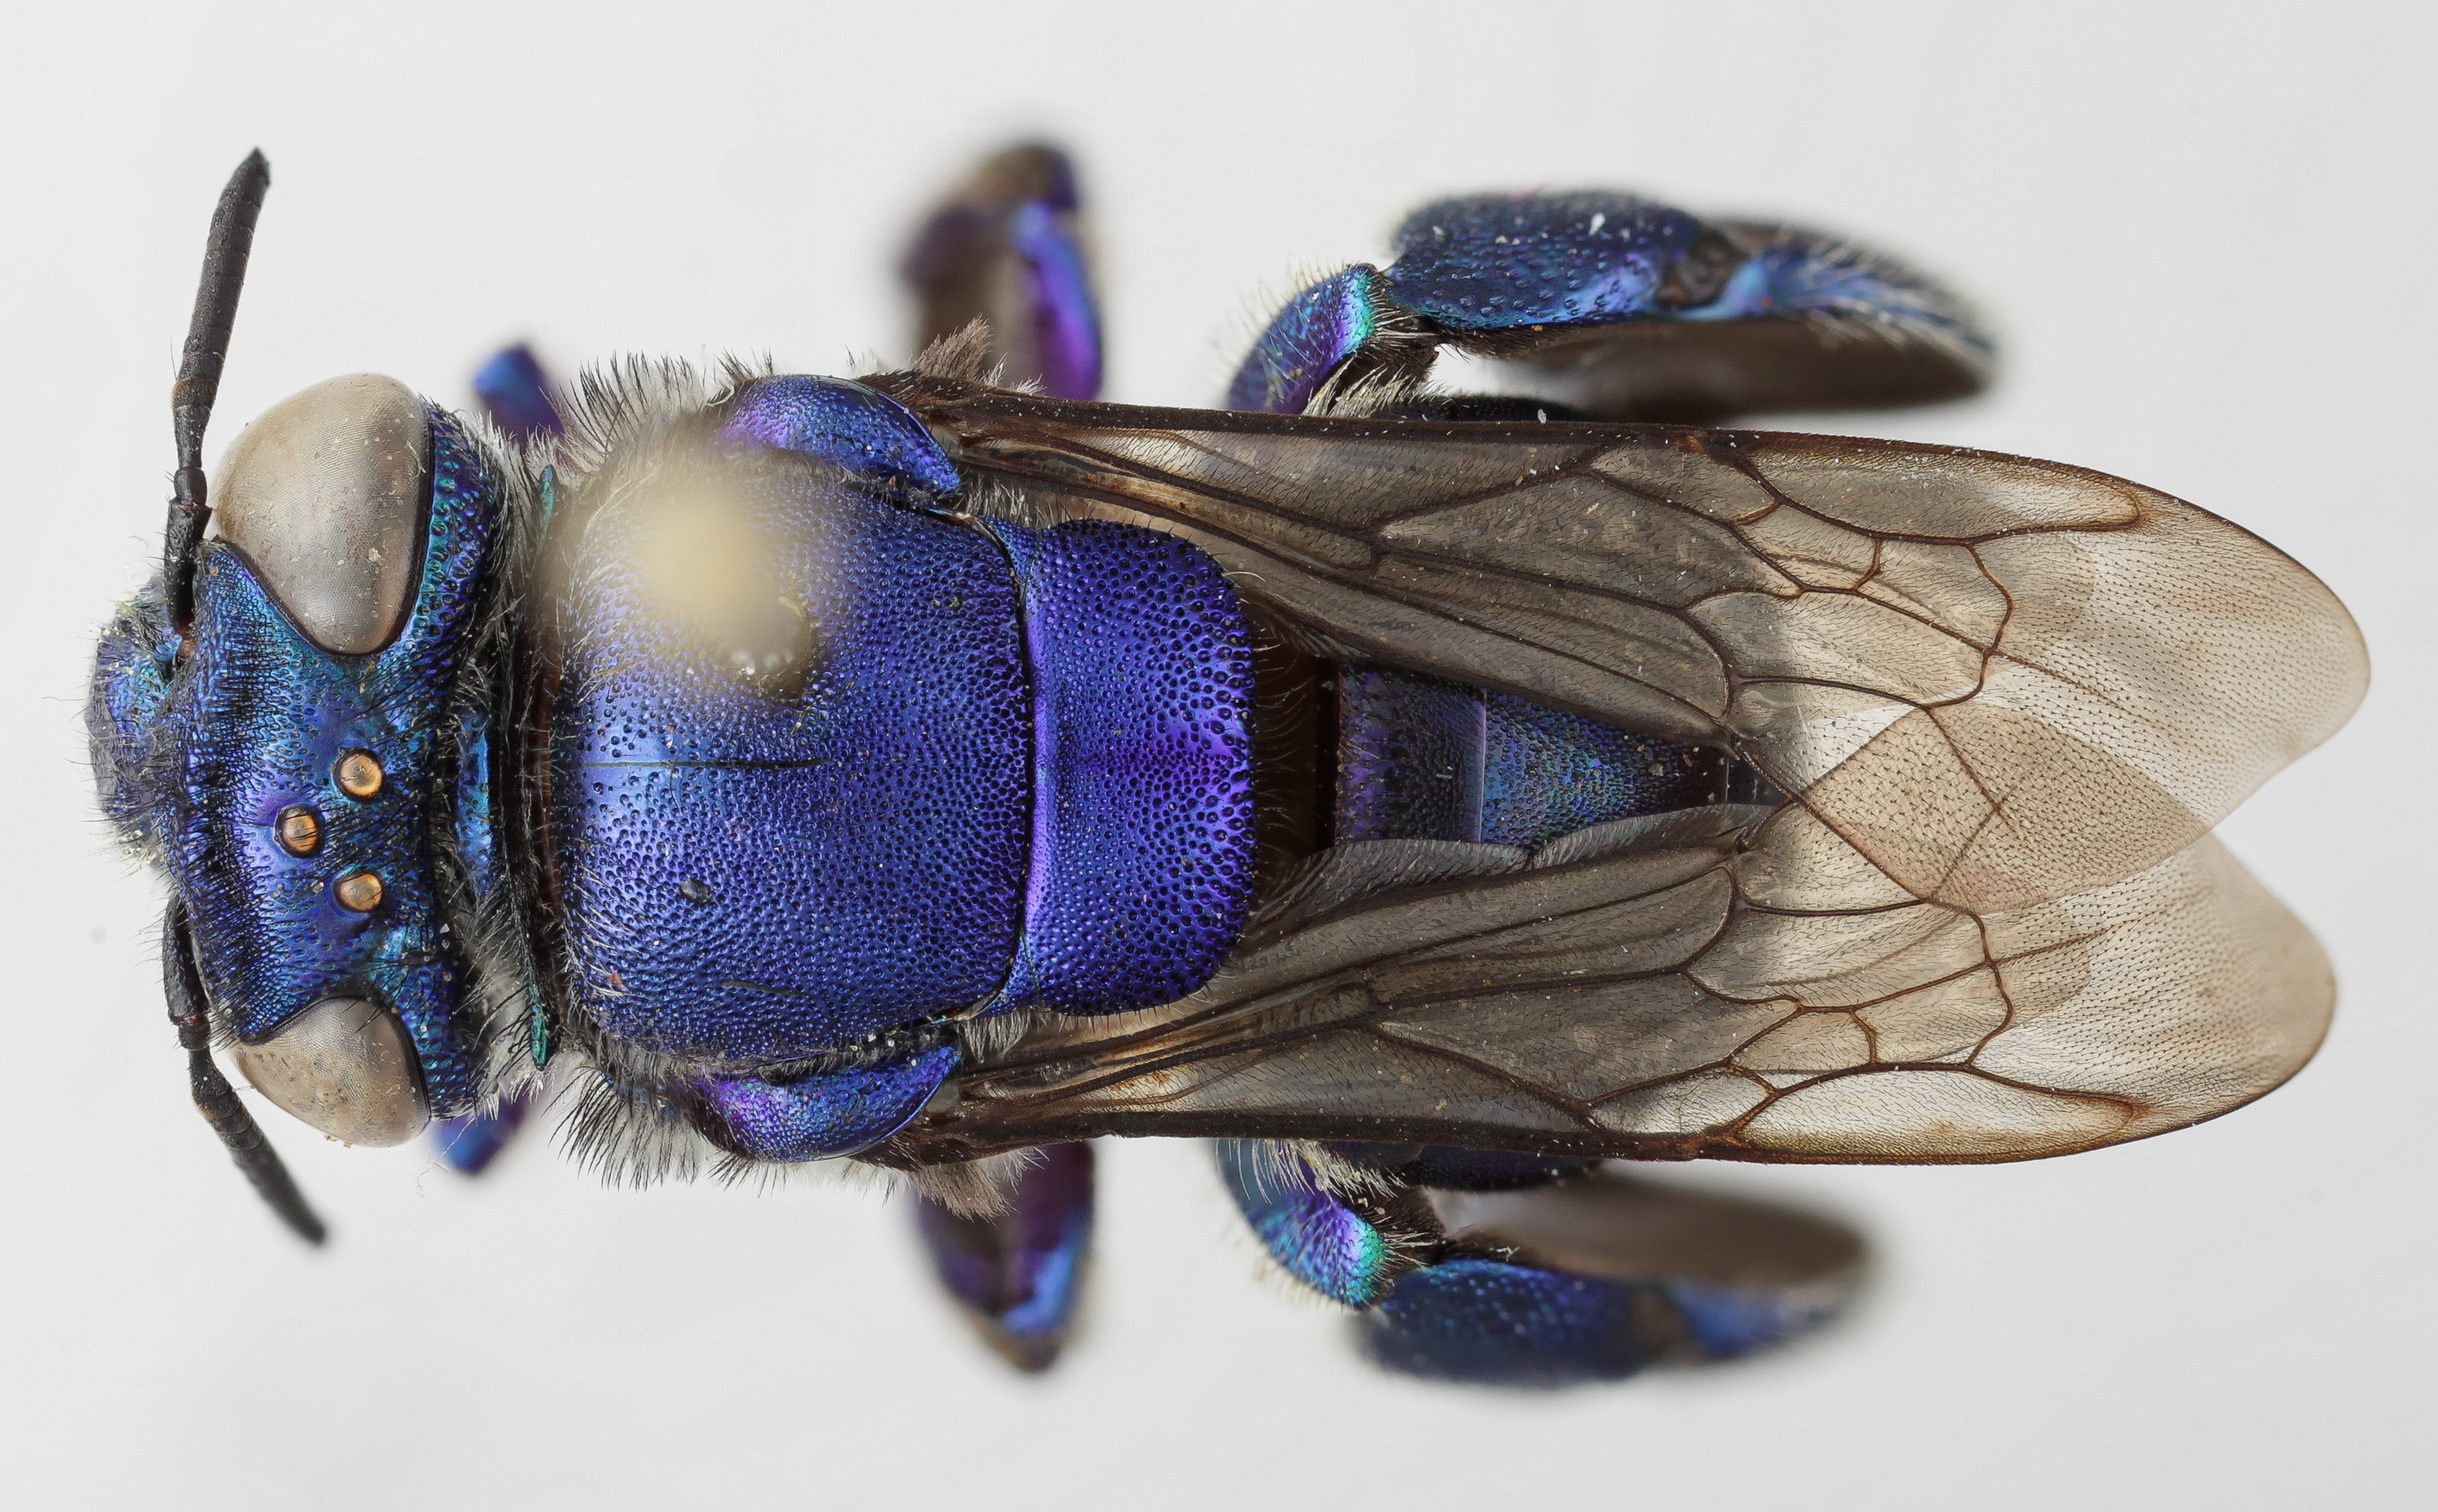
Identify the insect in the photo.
Euglossa analis
